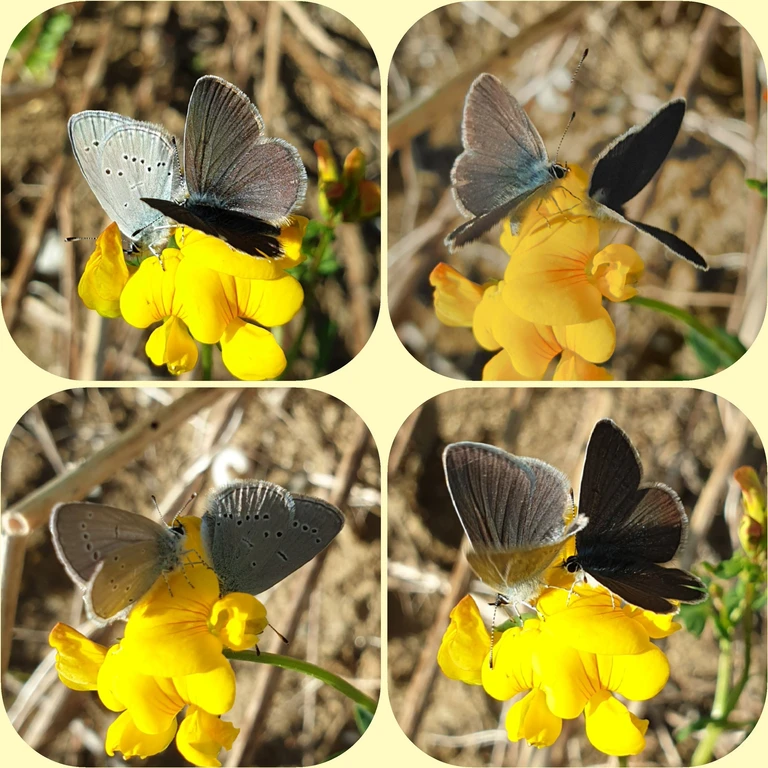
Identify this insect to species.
Cupido minimus
